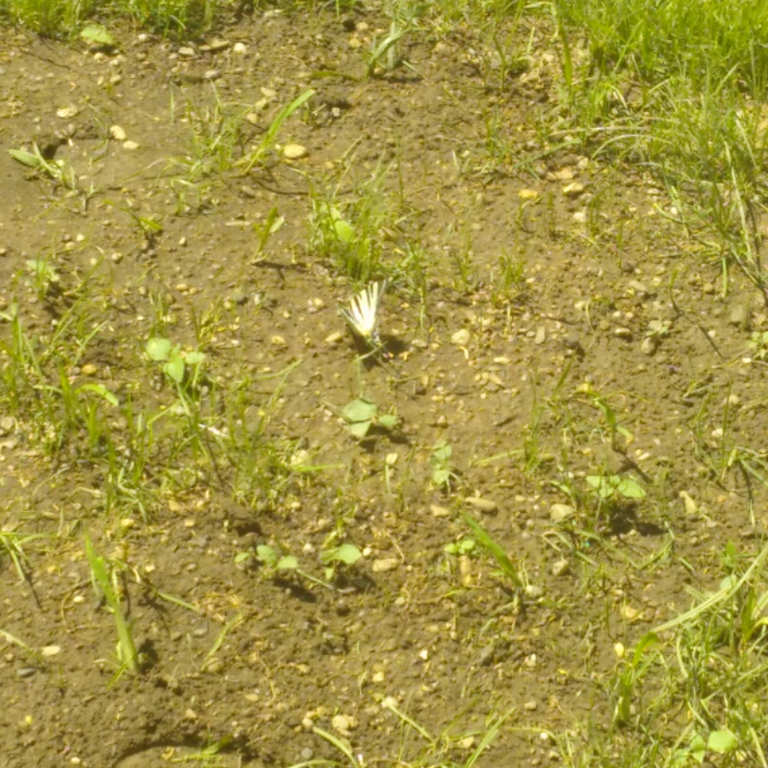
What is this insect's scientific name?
Iphiclides podalirius
